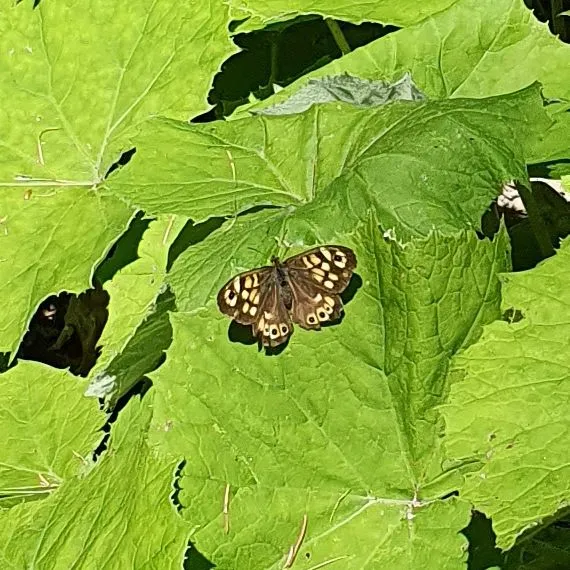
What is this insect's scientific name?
Pararge aegeria
